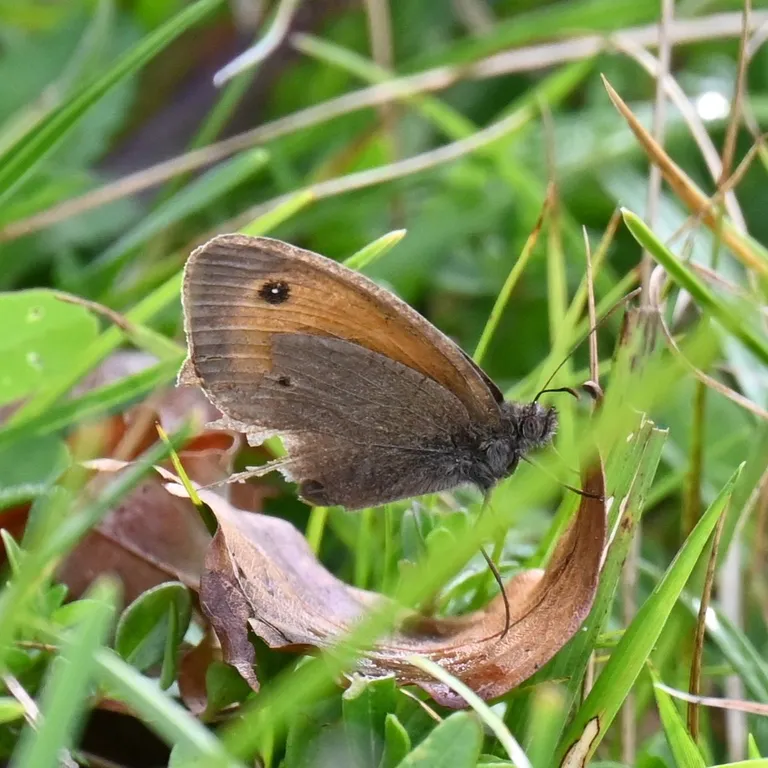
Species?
Maniola jurtina
